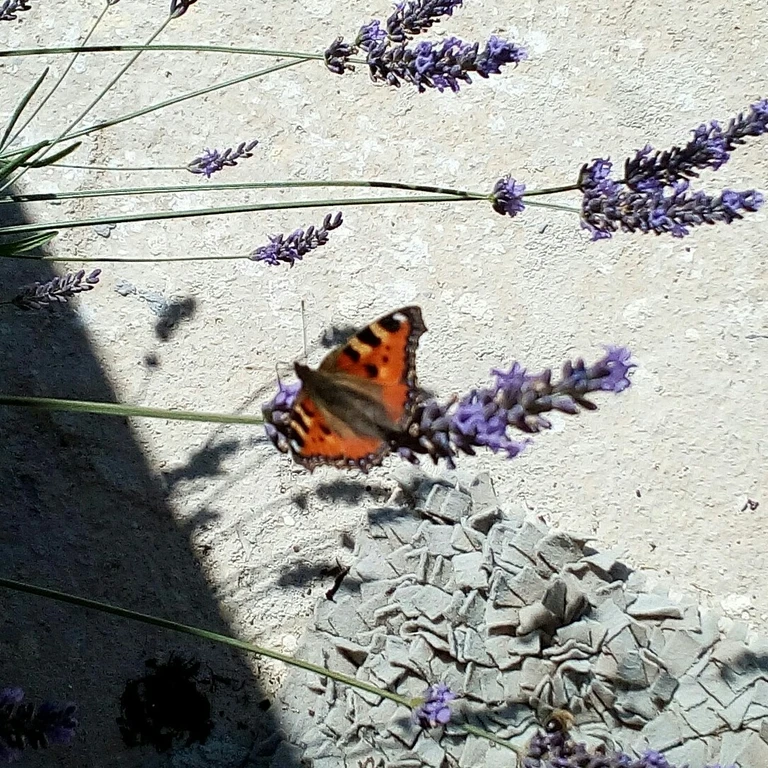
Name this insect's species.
Aglais urticae
